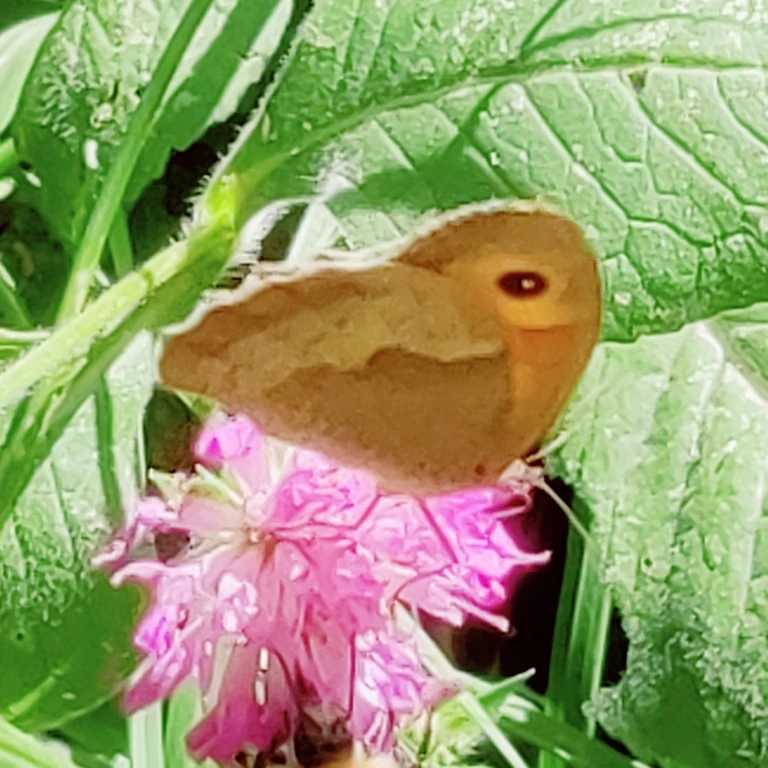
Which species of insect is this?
Maniola jurtina
